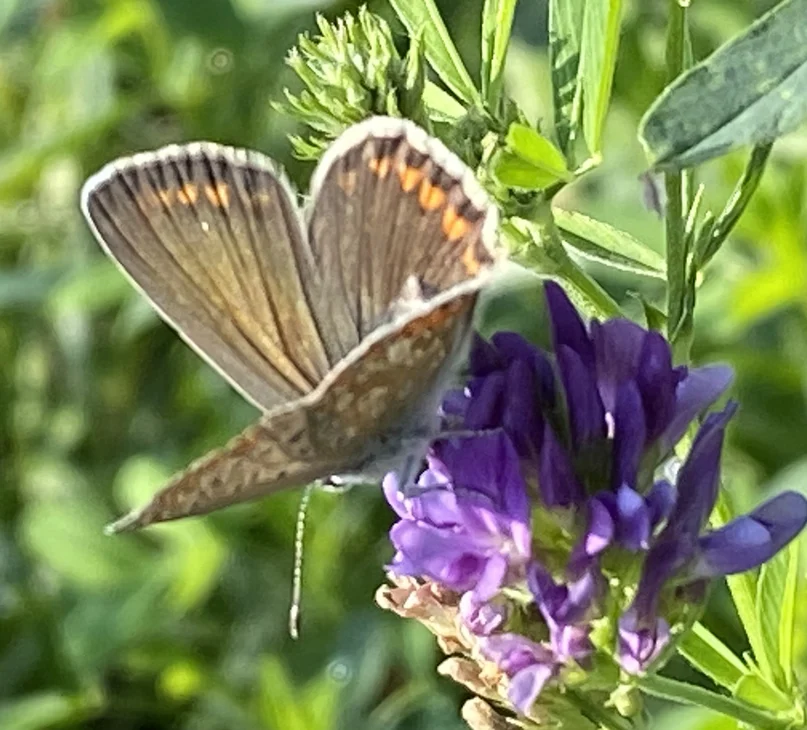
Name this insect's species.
Polyommatus icarus
